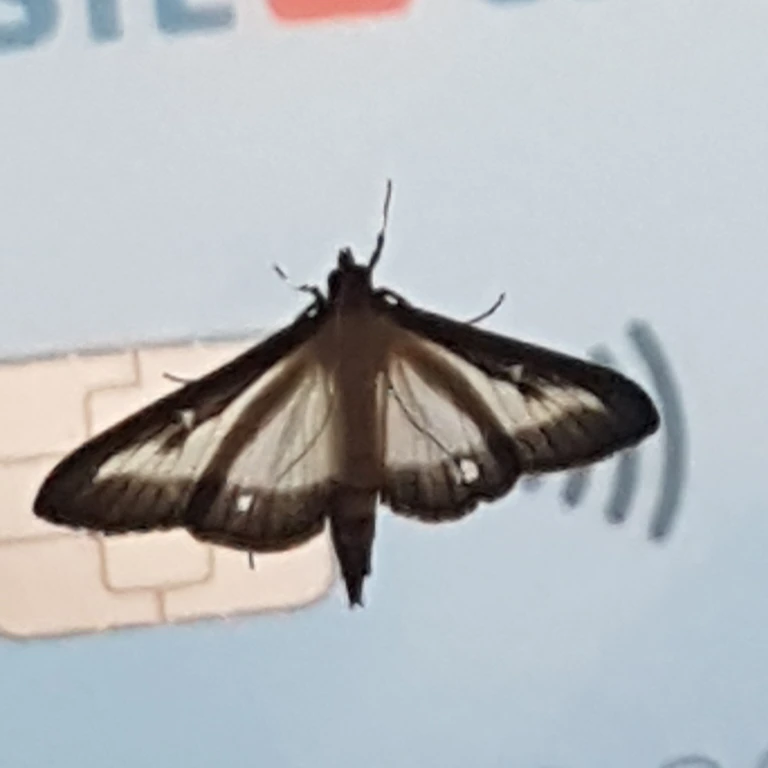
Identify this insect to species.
Cydalima perspectalis
